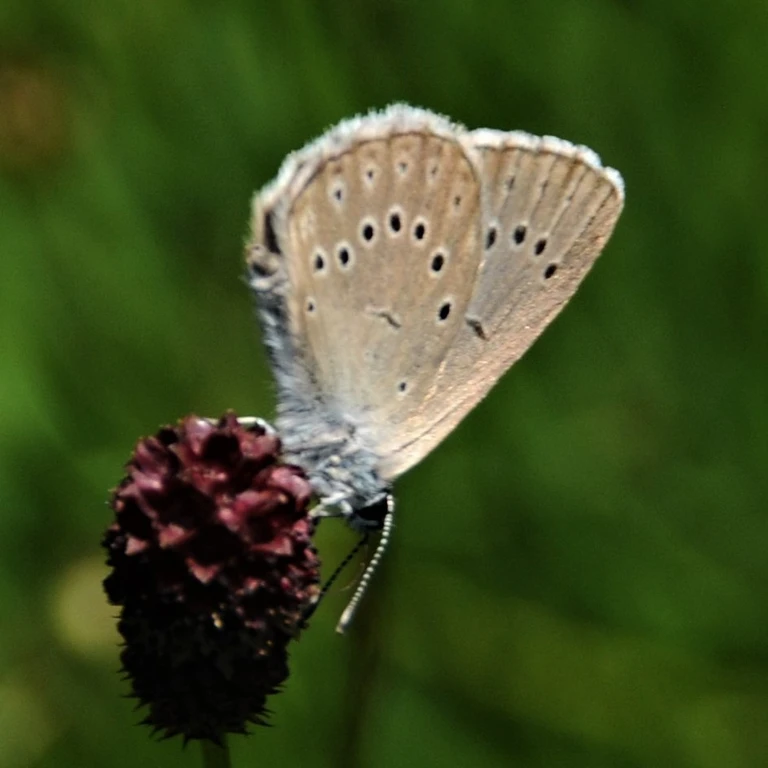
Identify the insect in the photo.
Phengaris teleius
